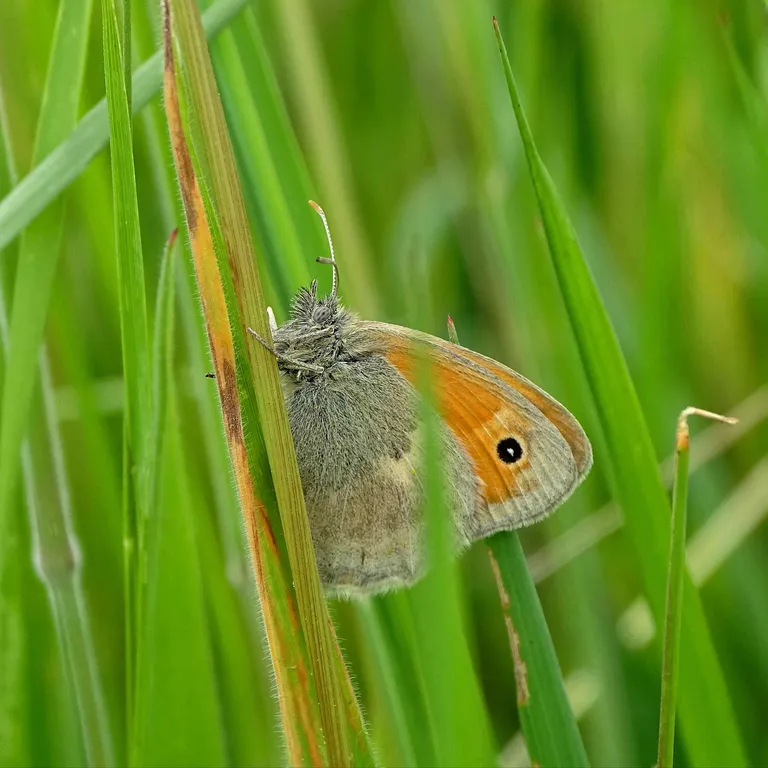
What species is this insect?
Coenonympha pamphilus
